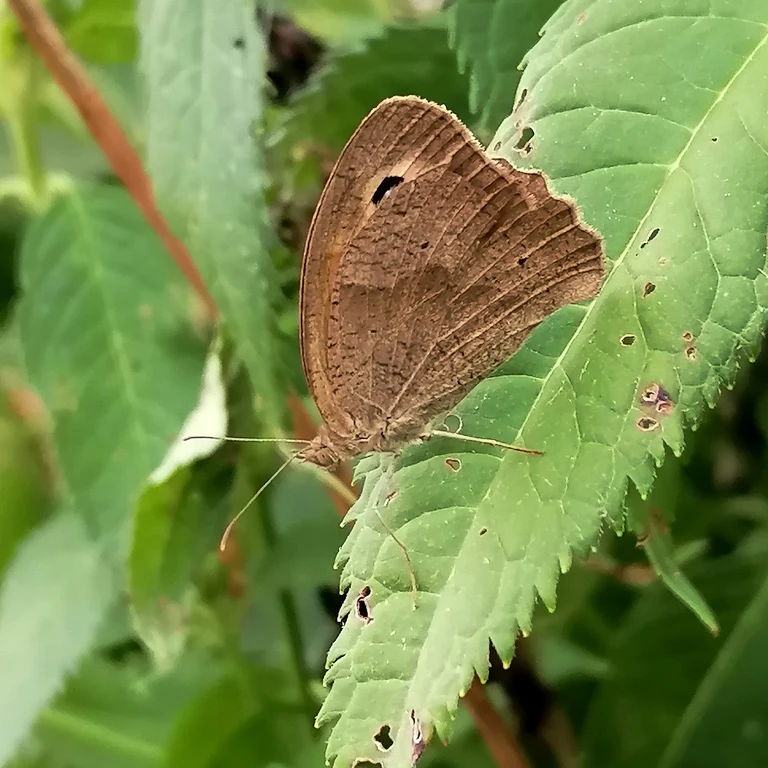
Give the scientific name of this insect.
Maniola jurtina
